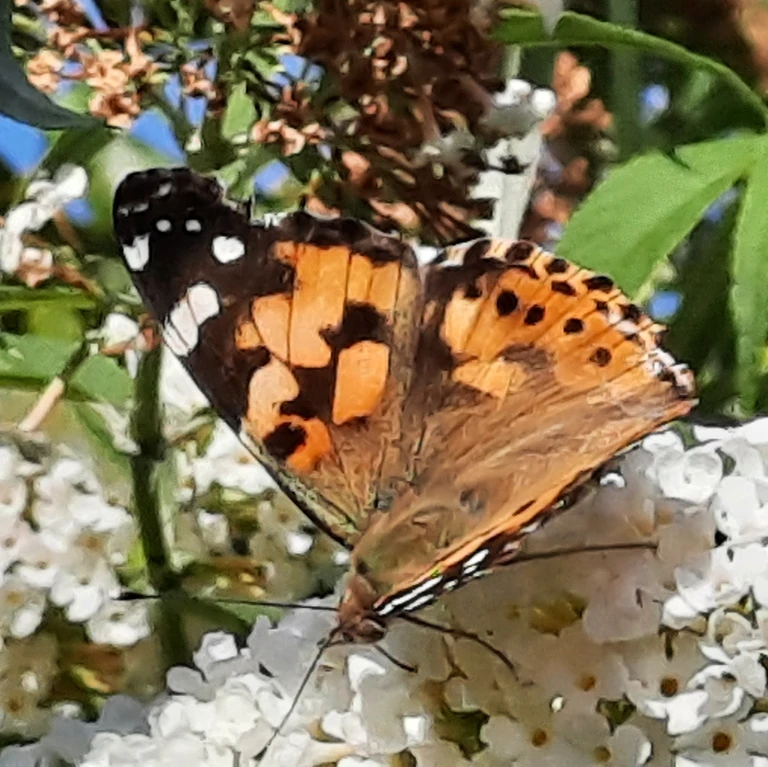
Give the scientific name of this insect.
Vanessa cardui
